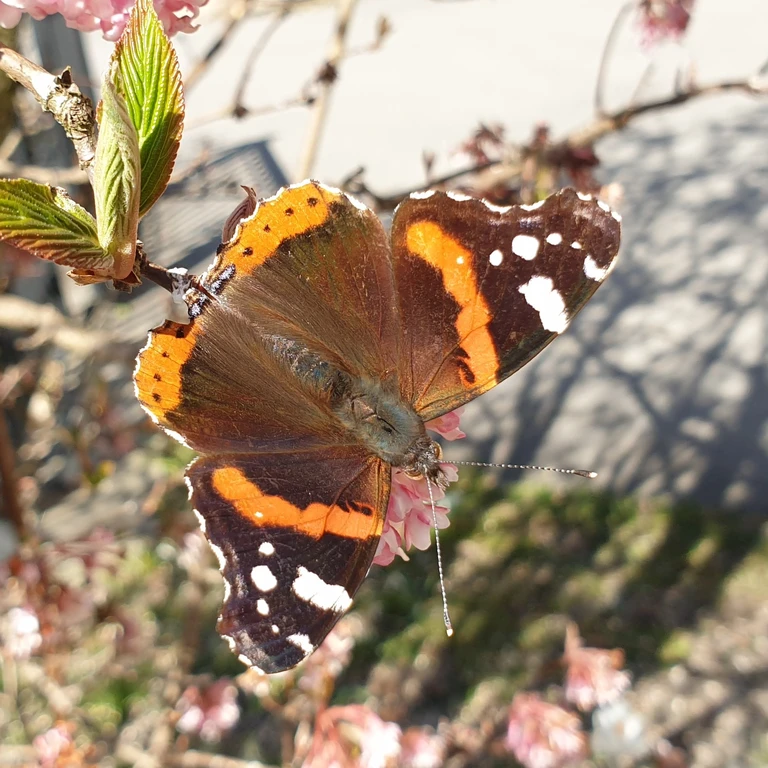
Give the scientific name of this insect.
Vanessa atalanta
